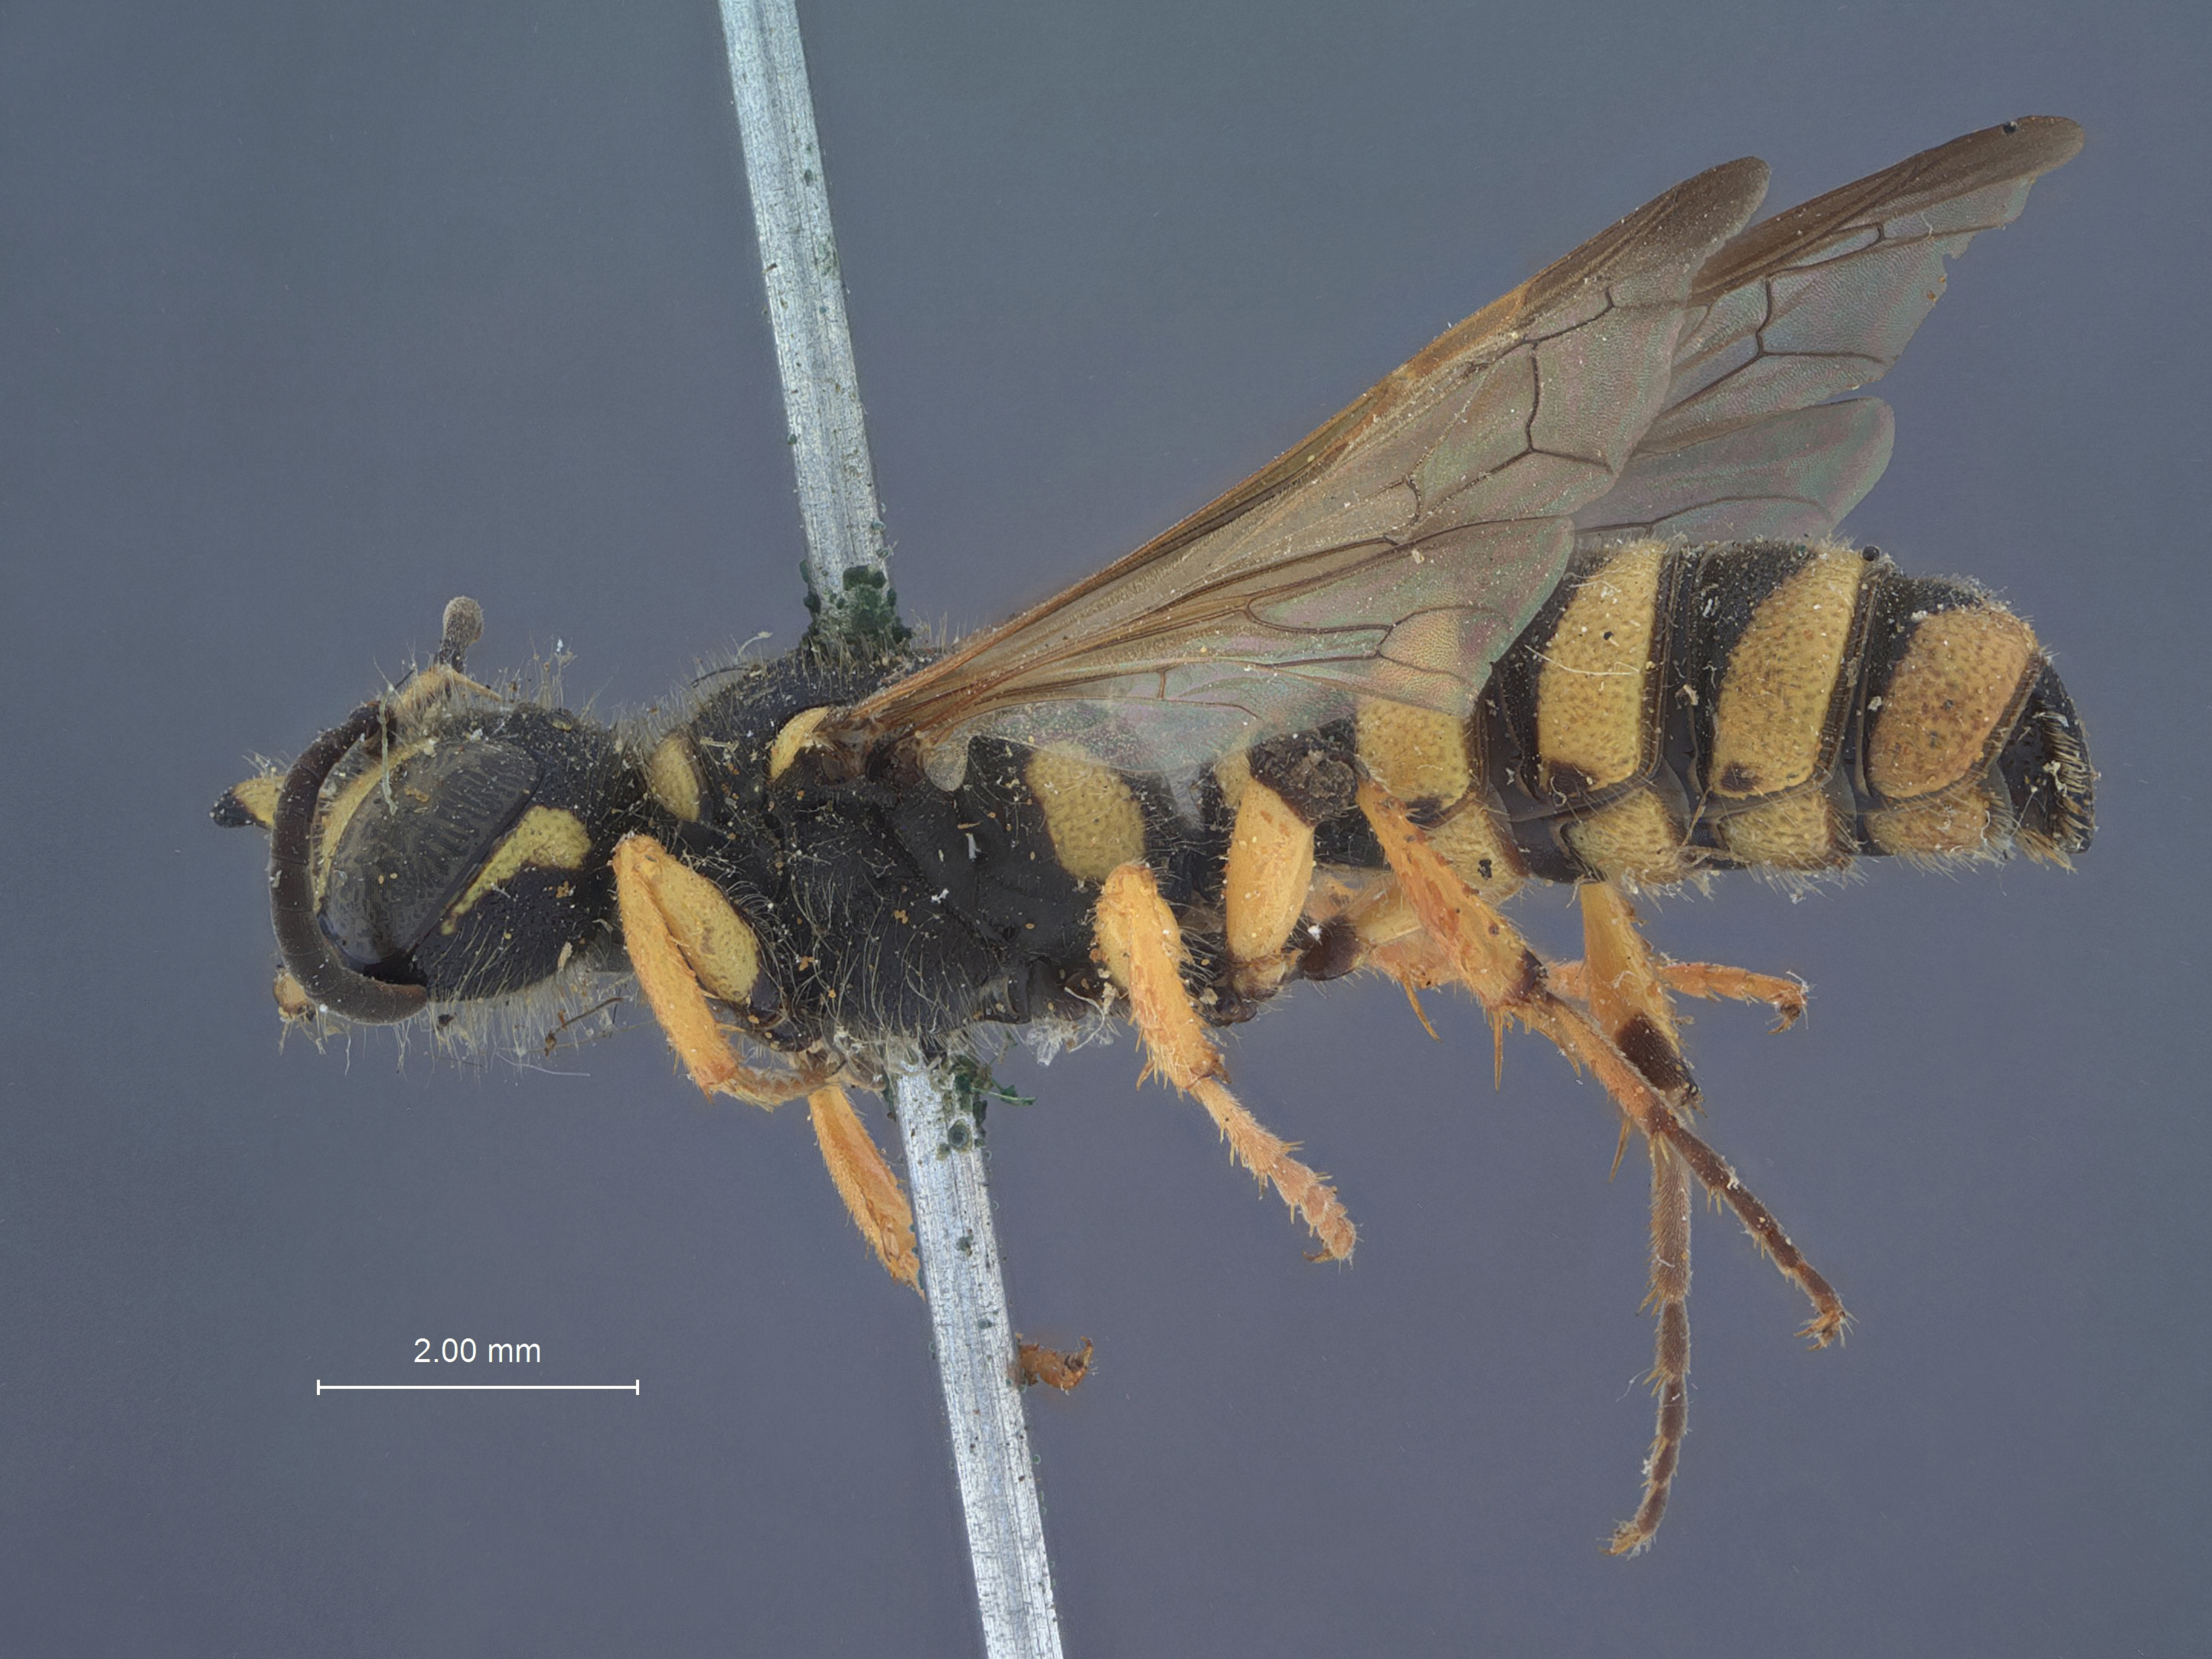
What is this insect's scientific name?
Cerceris aequalis
